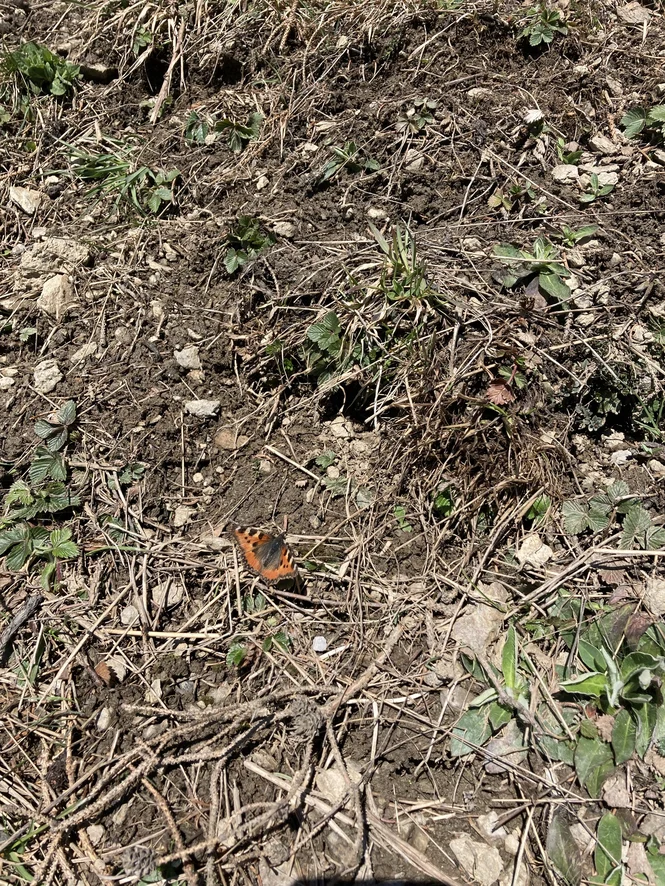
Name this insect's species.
Aglais urticae
